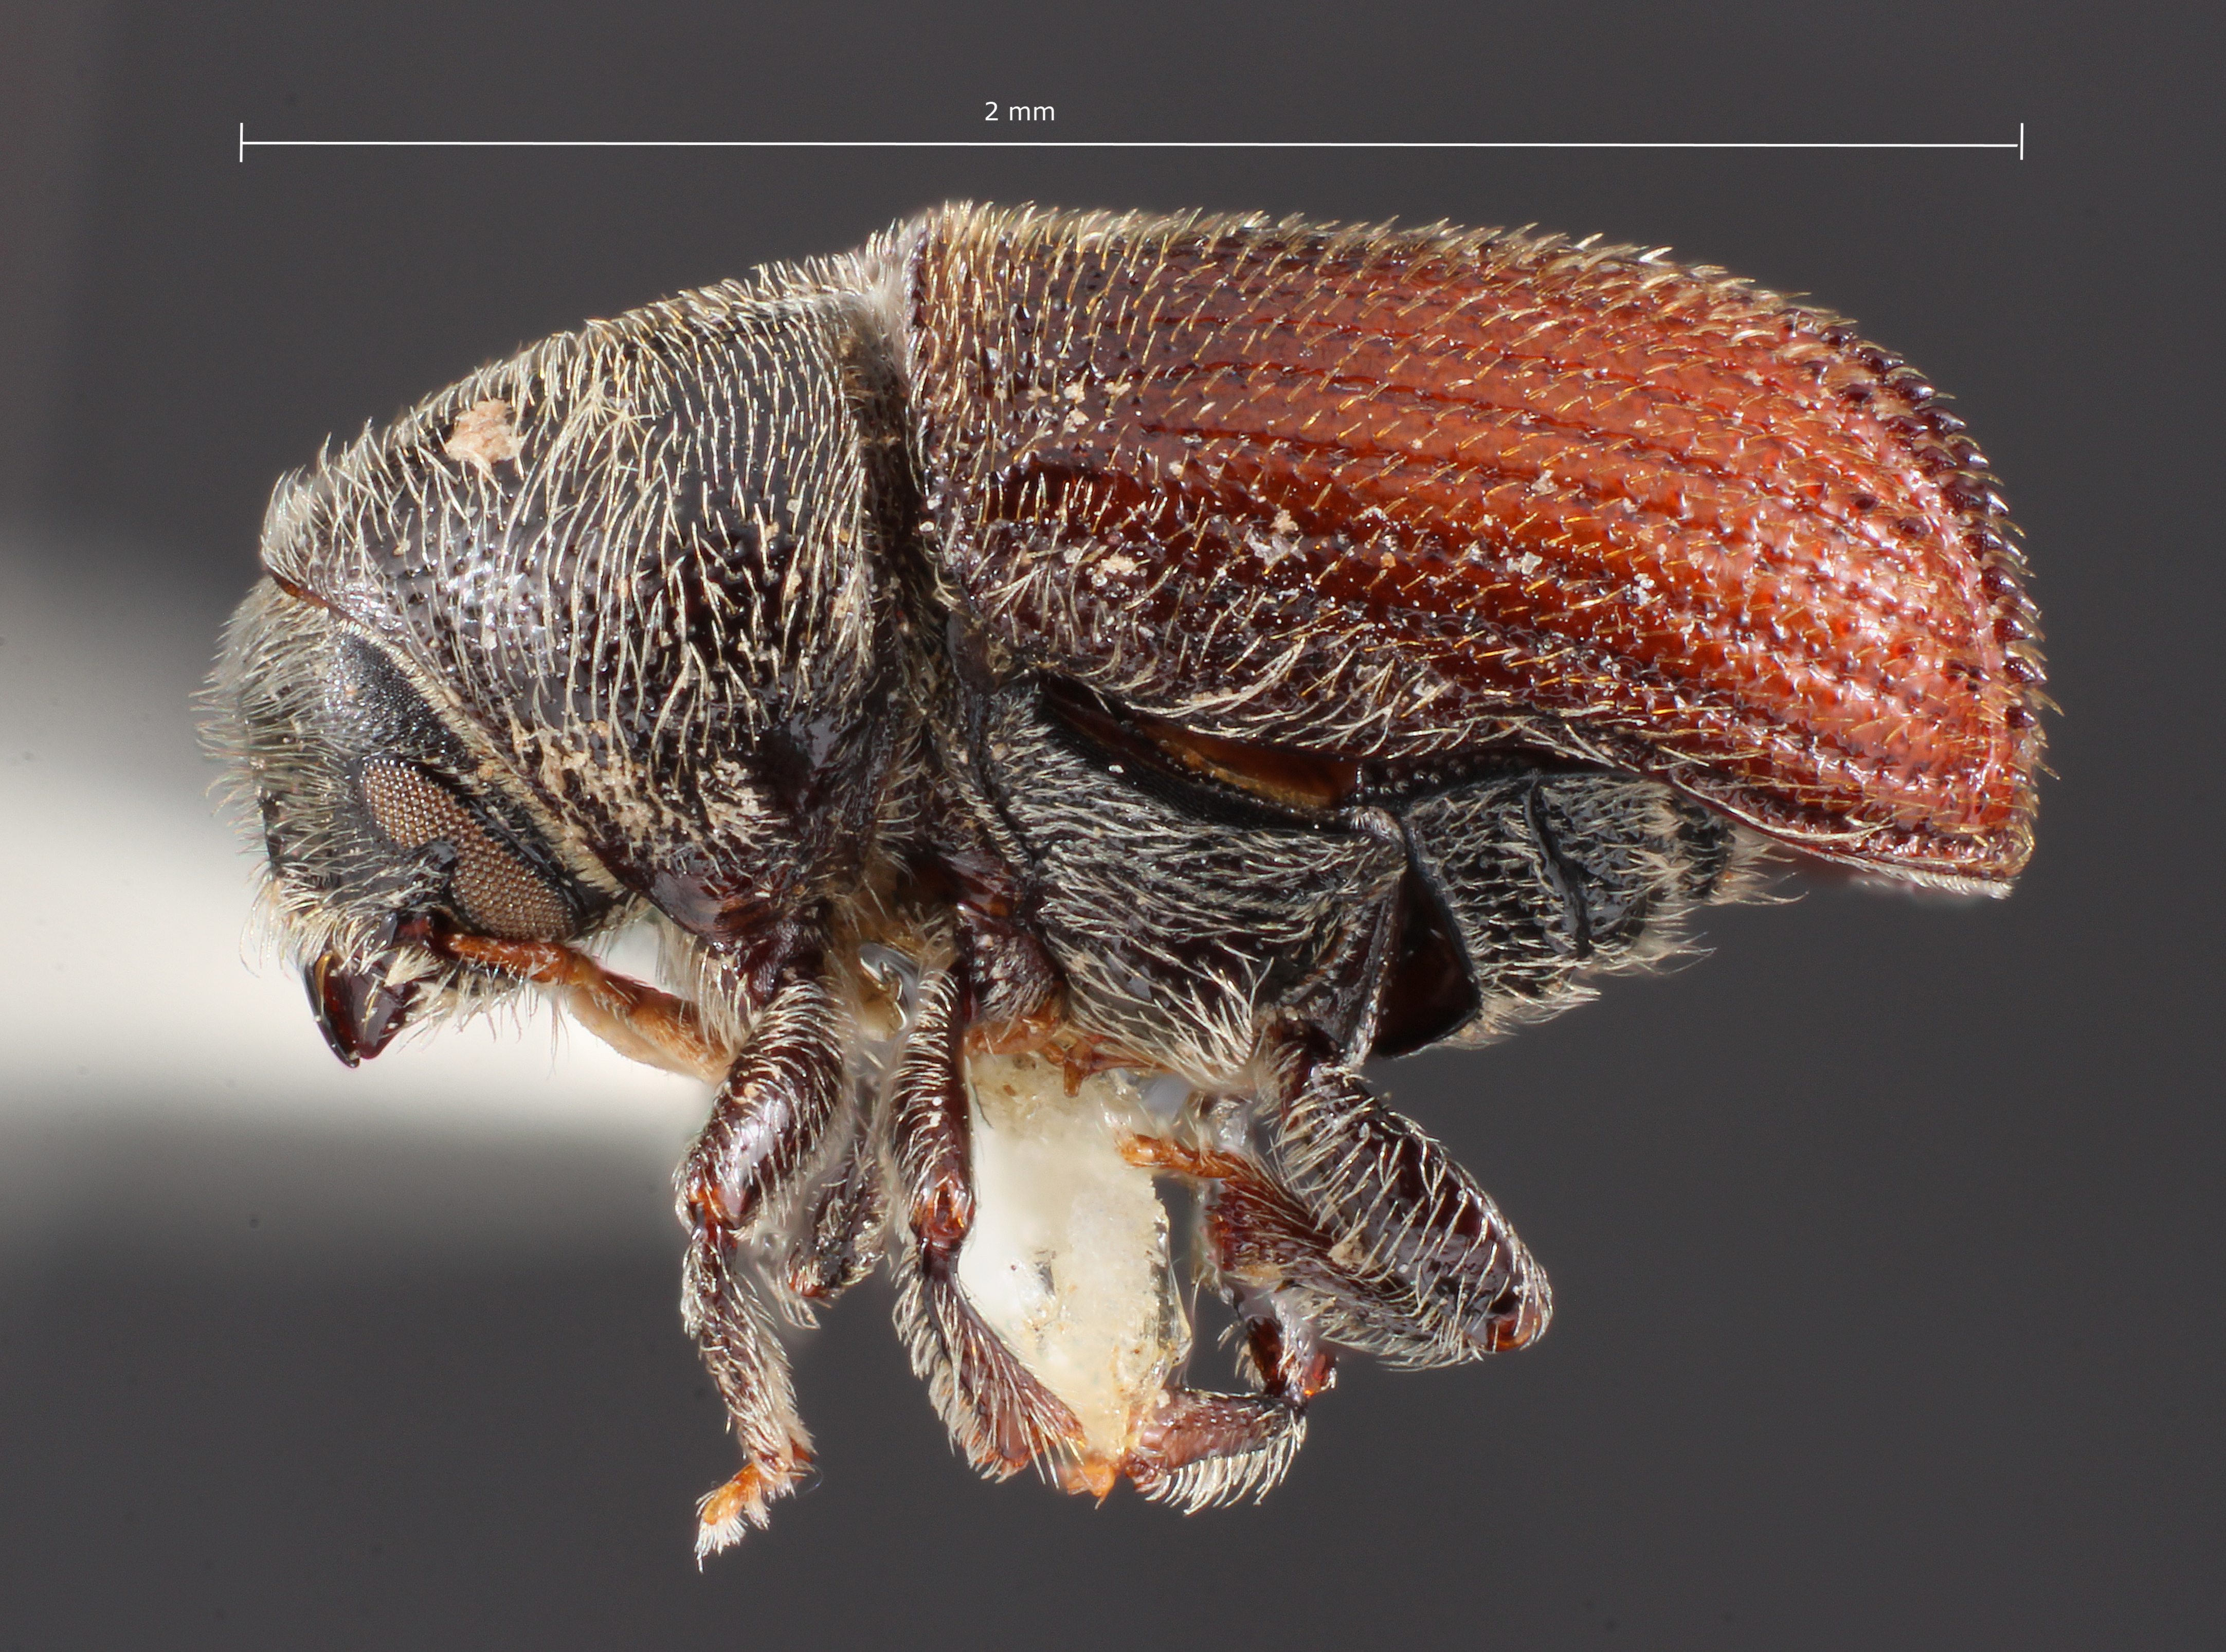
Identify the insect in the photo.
Phloeosinus furnissi
